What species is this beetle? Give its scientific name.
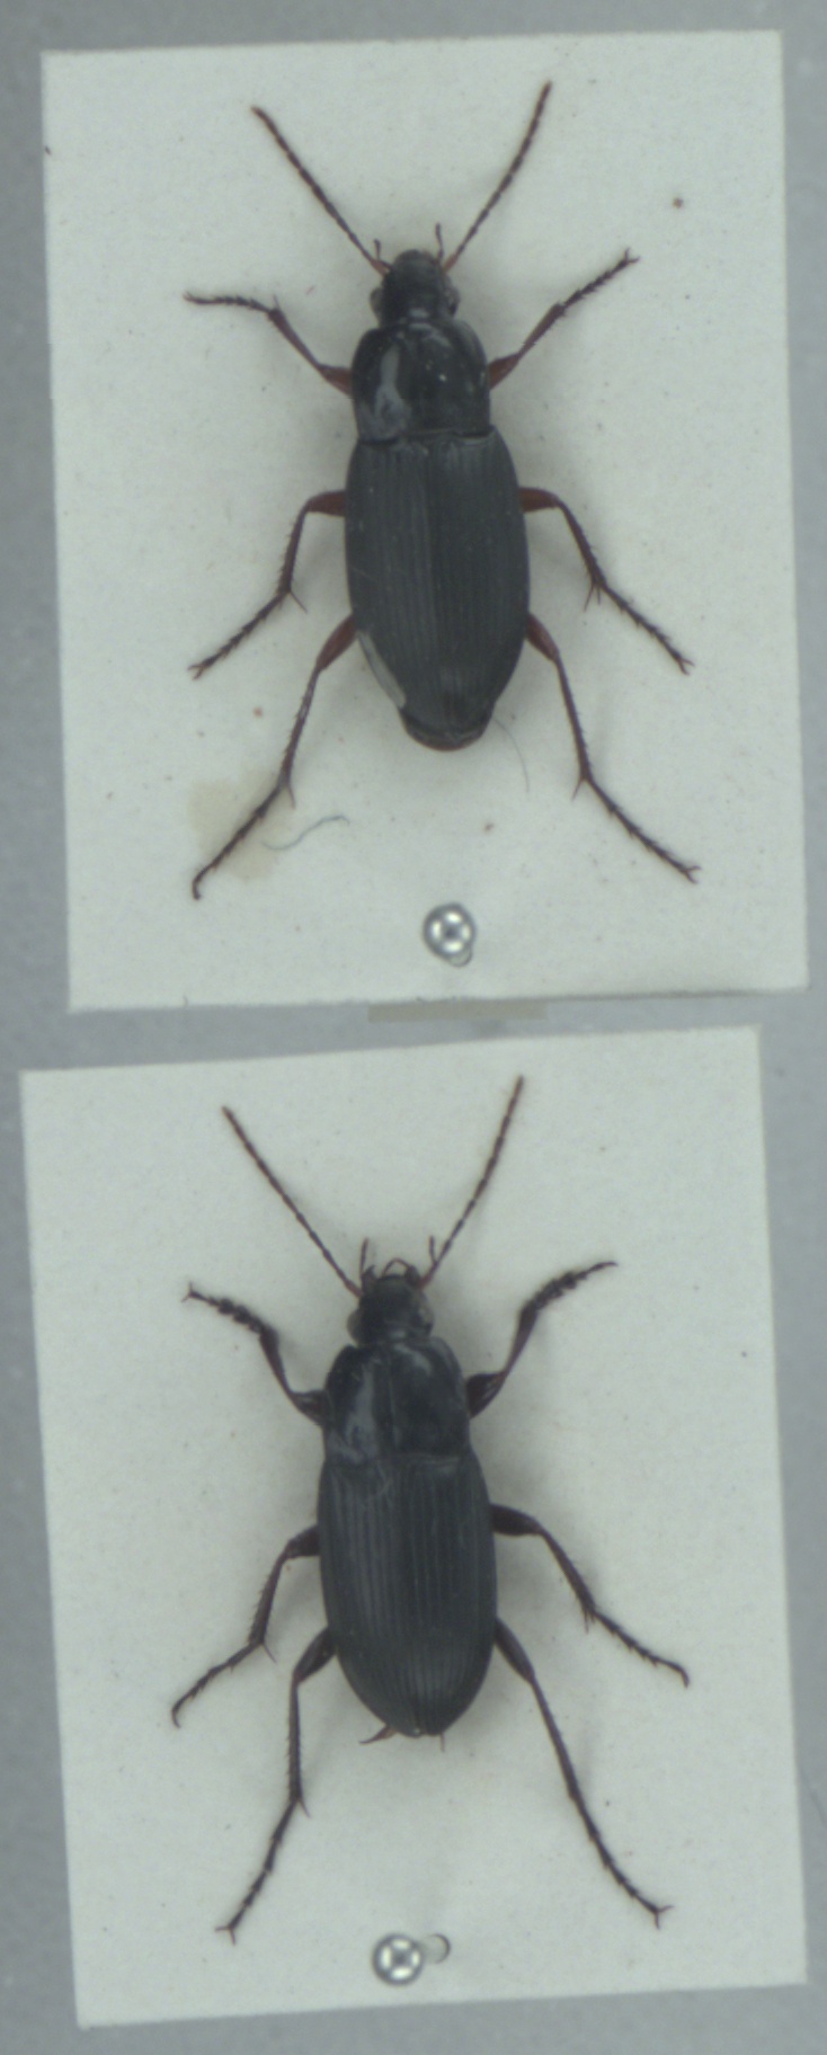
Calathus fuscipes
